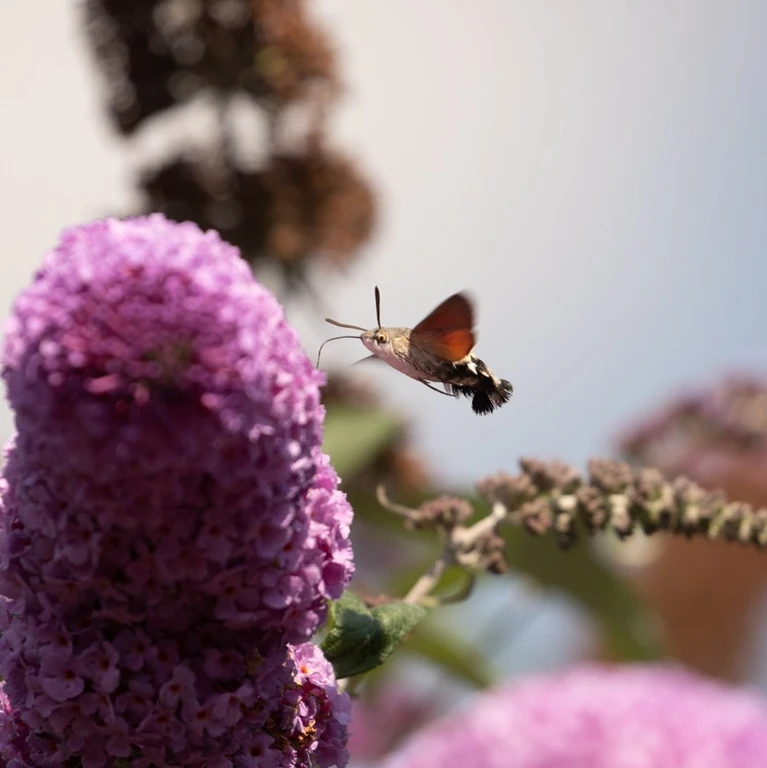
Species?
Macroglossum stellatarum
